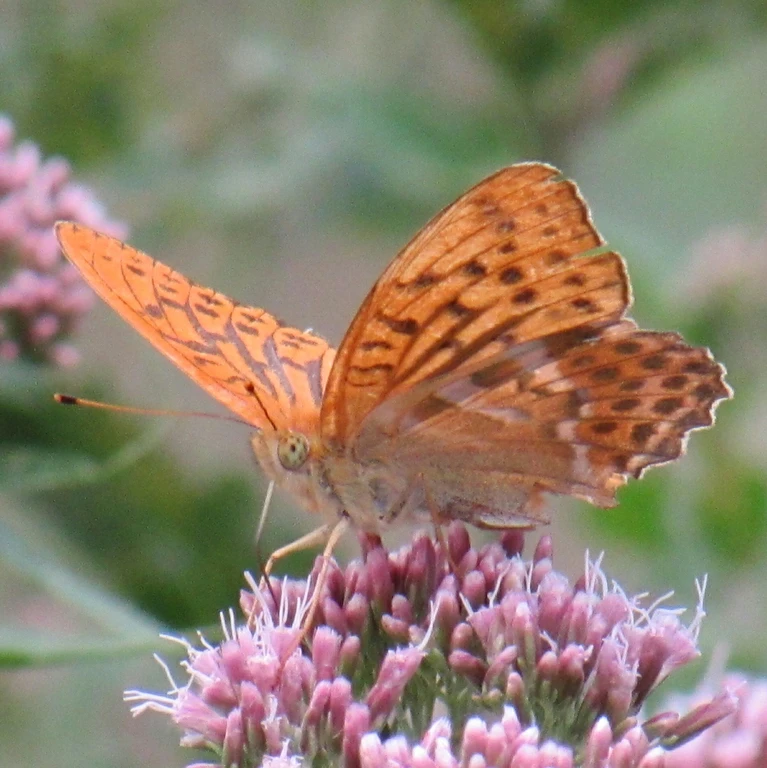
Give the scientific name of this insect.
Argynnis paphia
